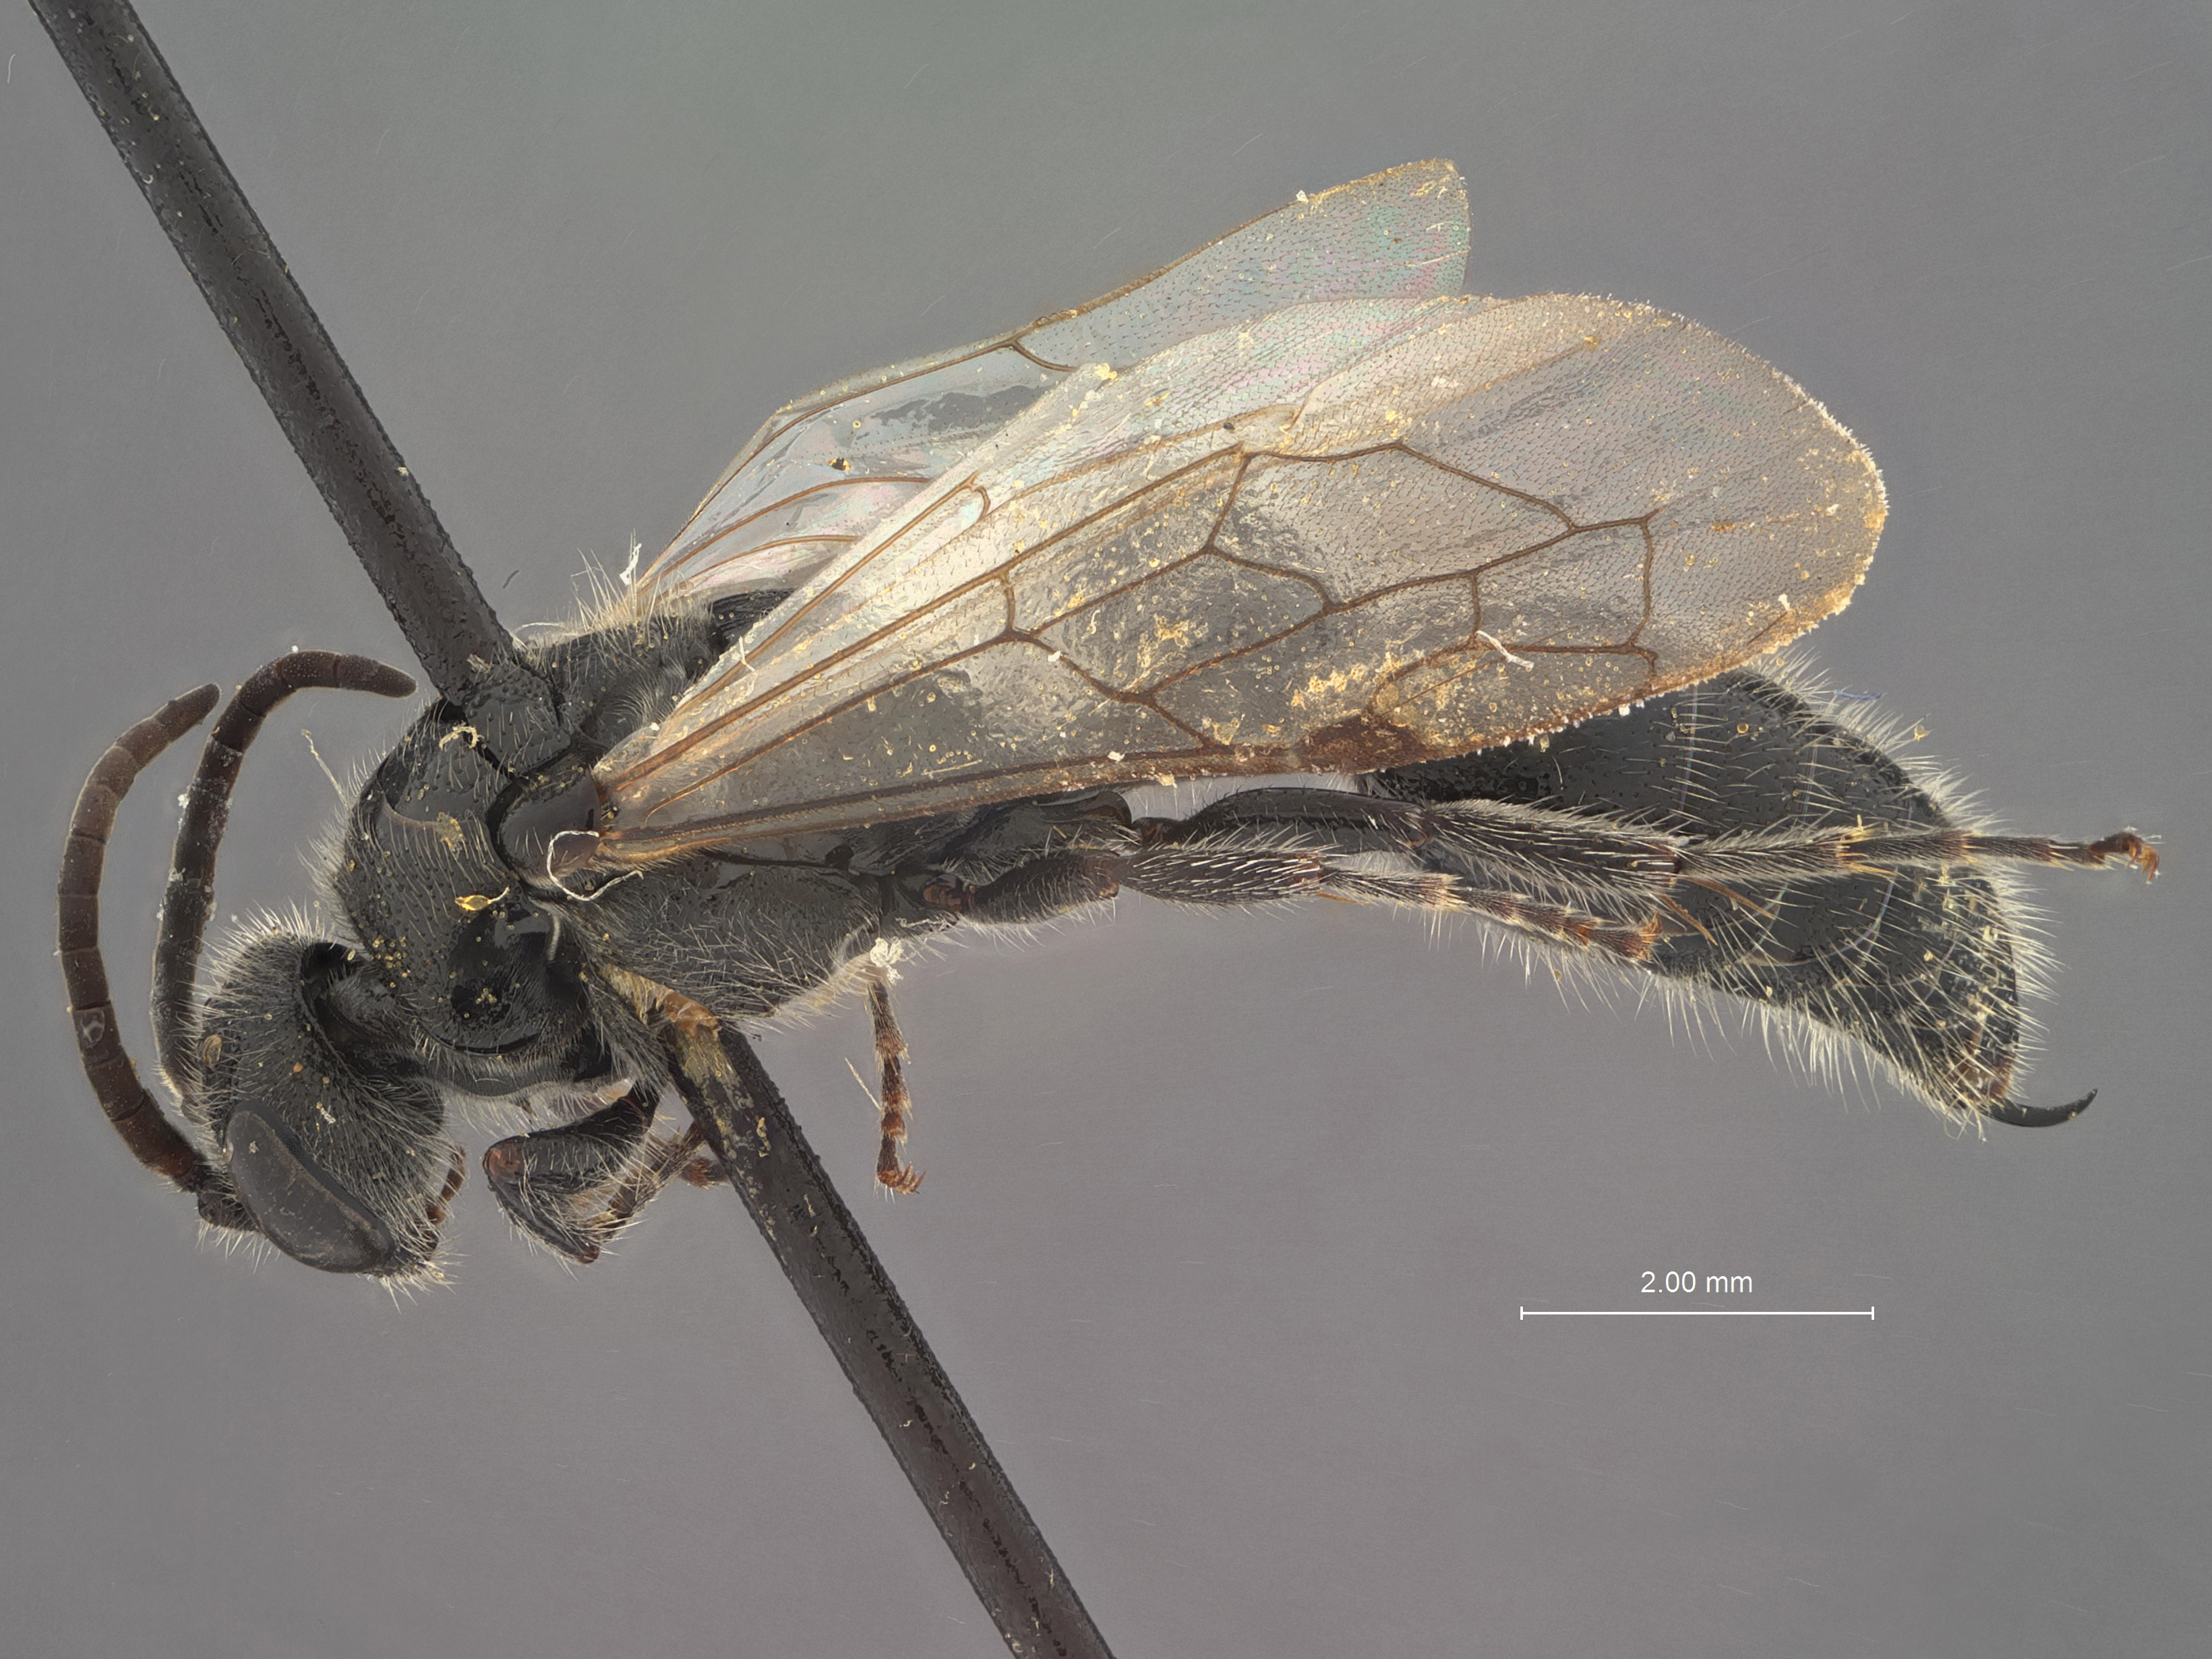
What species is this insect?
Tiphia tepola
